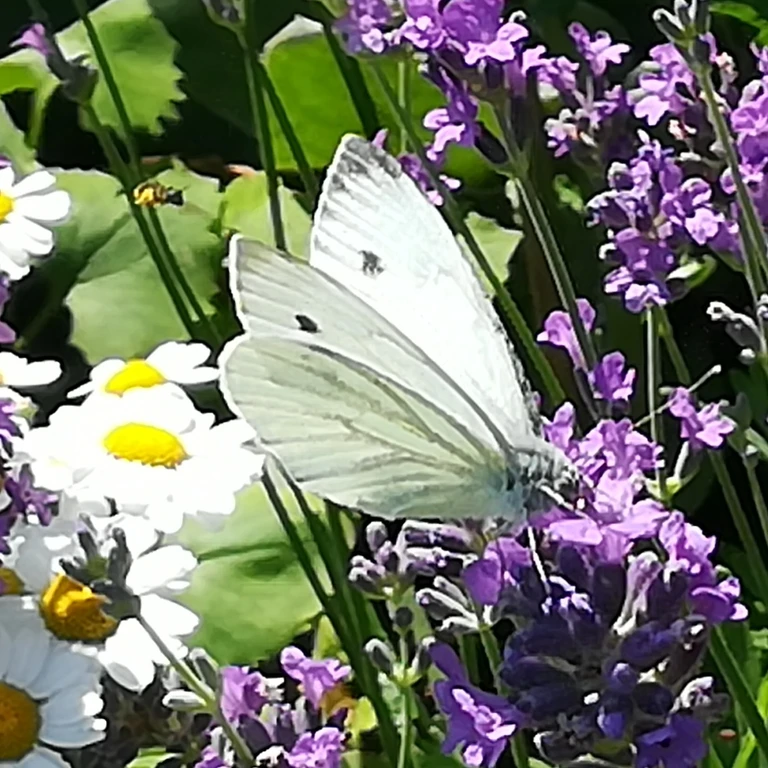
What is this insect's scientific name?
Pieris napi
